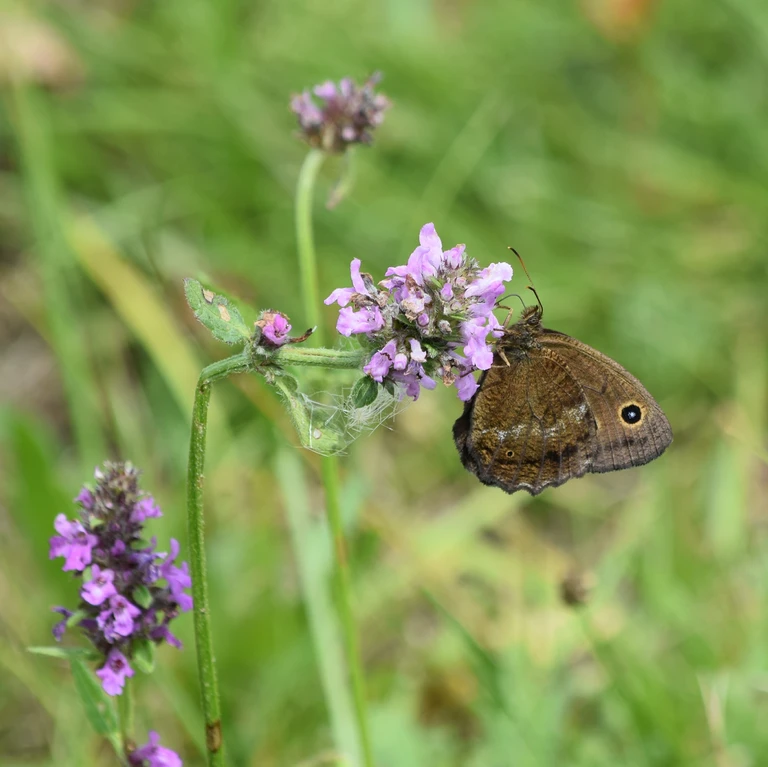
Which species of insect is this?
Minois dryas
